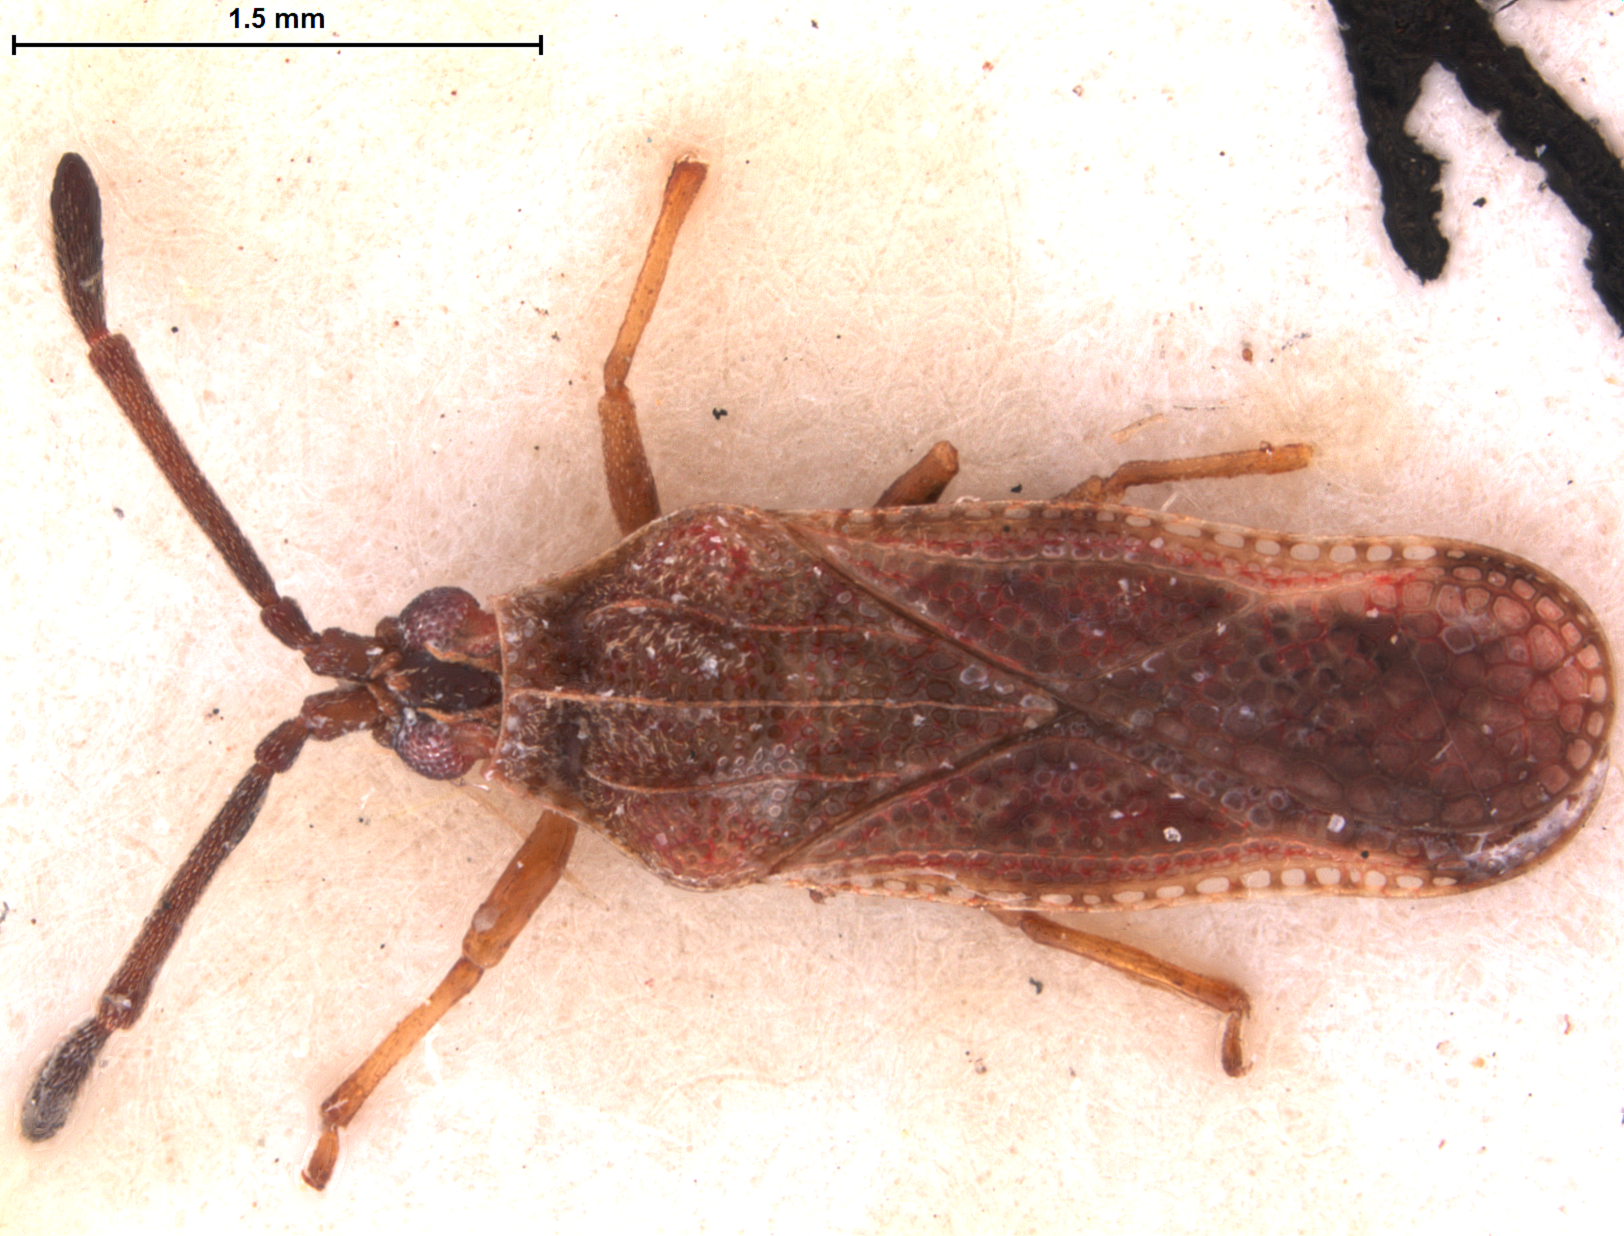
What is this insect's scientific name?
Paracopium caledonicum
